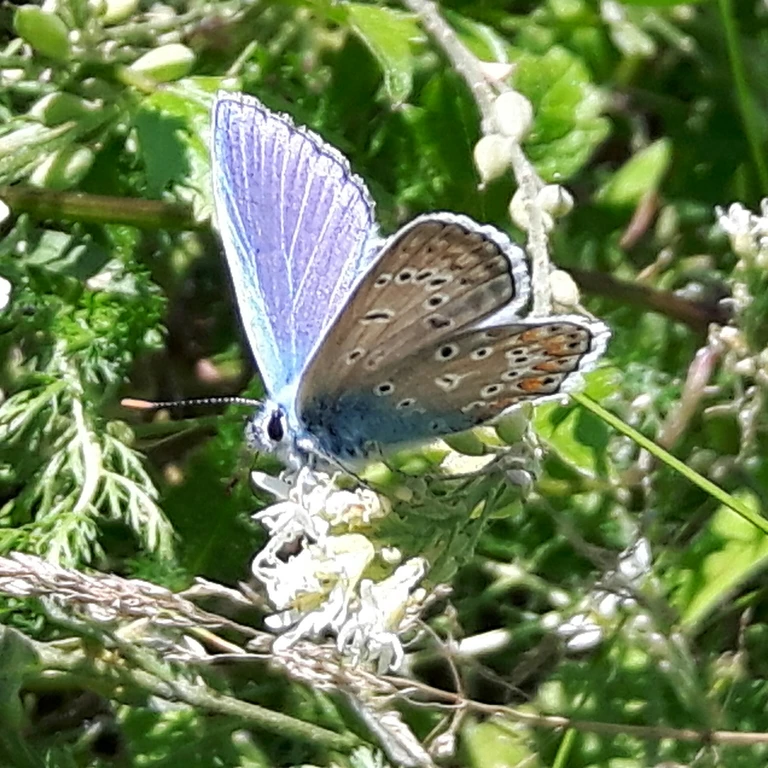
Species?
Polyommatus icarus
